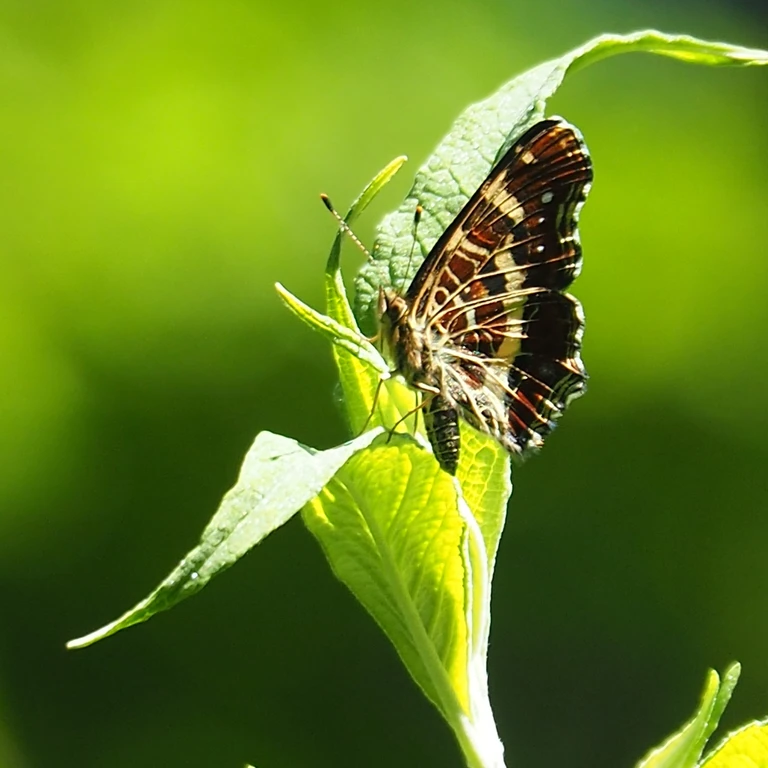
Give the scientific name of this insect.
Araschnia levana
